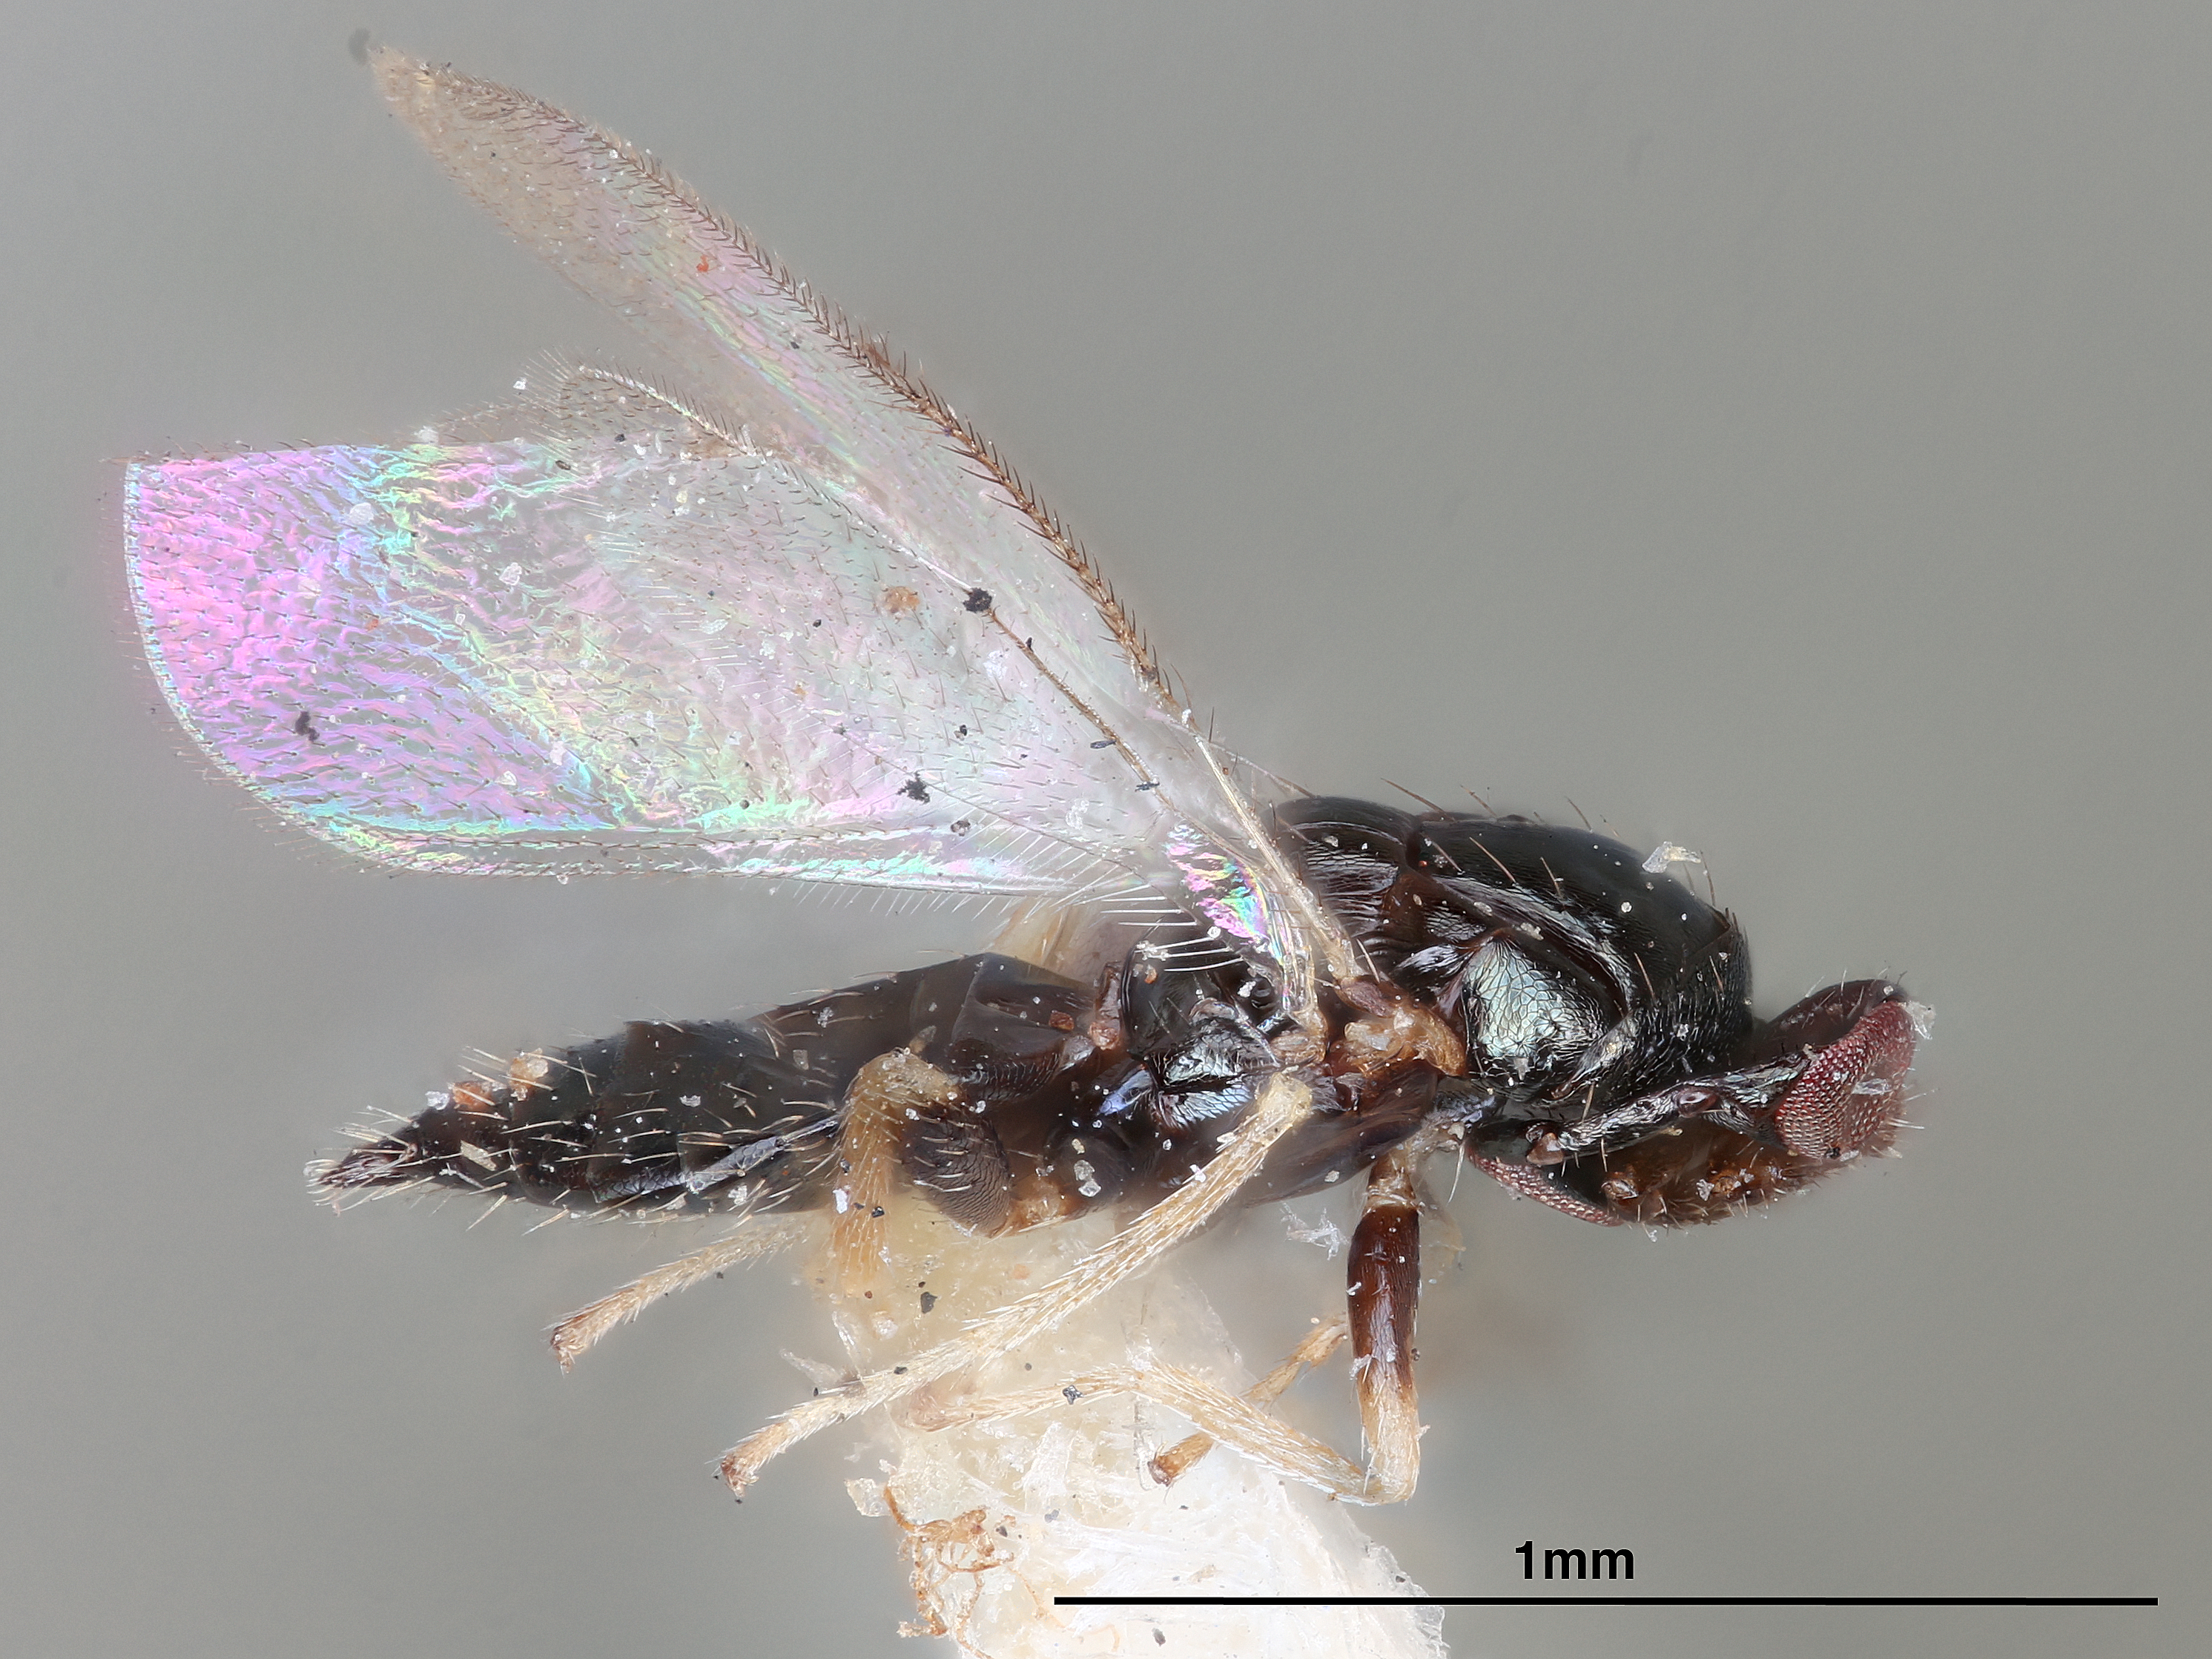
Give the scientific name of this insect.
Tetrastichus detrimentosus
